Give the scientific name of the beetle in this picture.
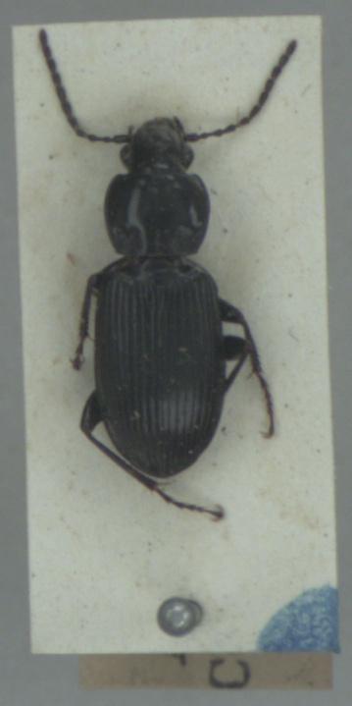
Pterostichus nigrita
